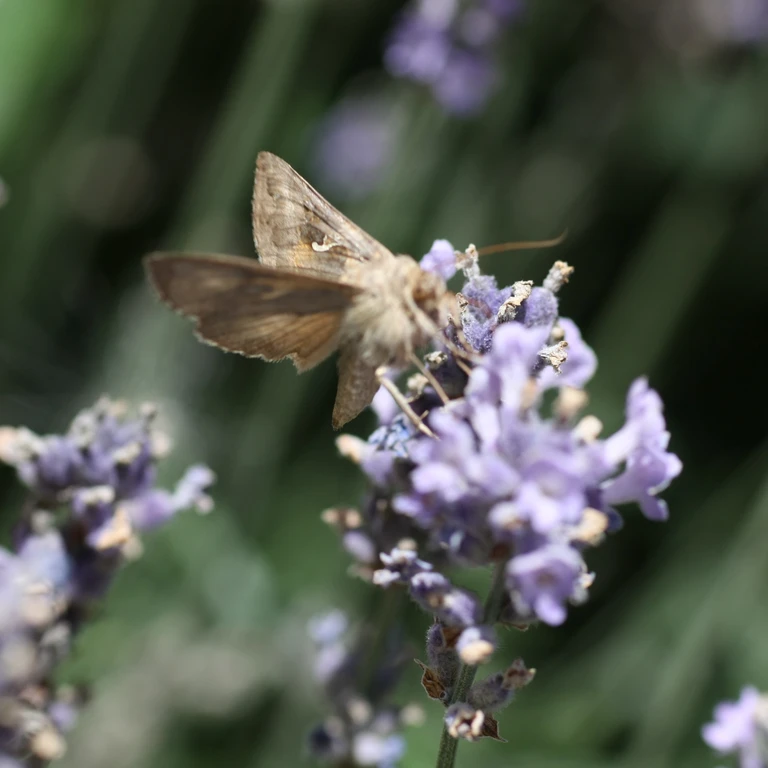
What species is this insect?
Autographa gamma
